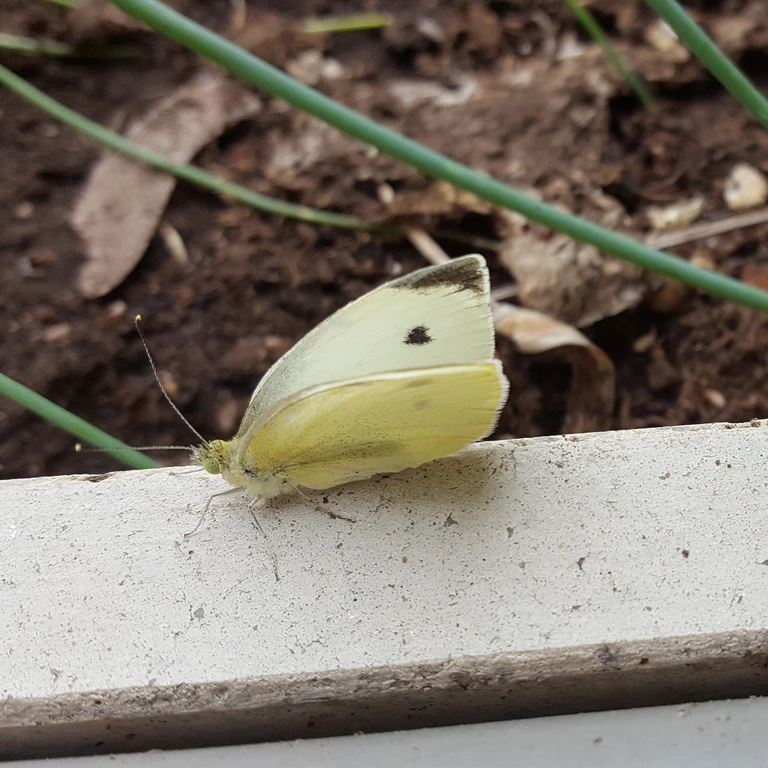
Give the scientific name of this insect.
Pieris rapae
